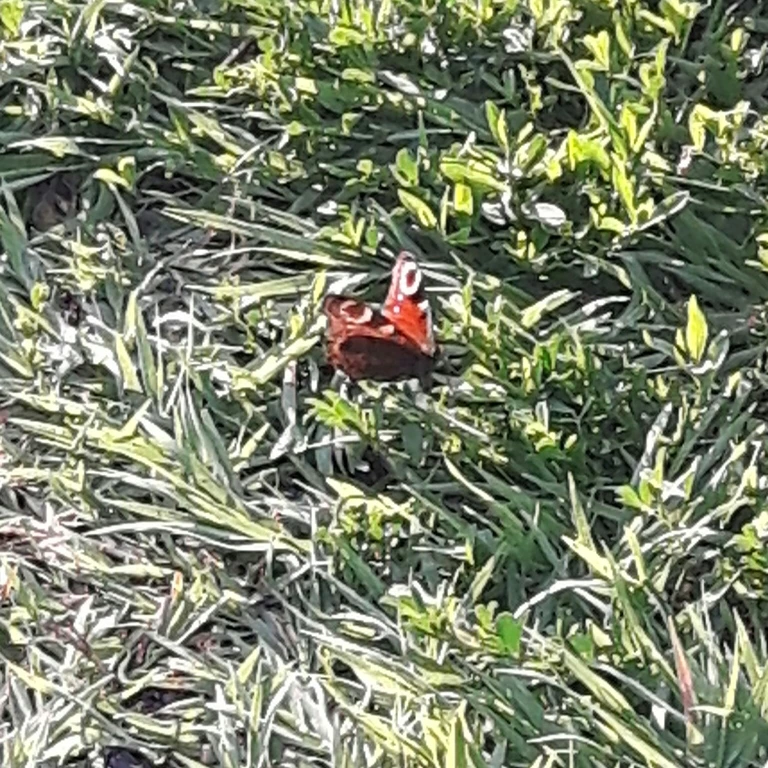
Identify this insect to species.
Aglais io
